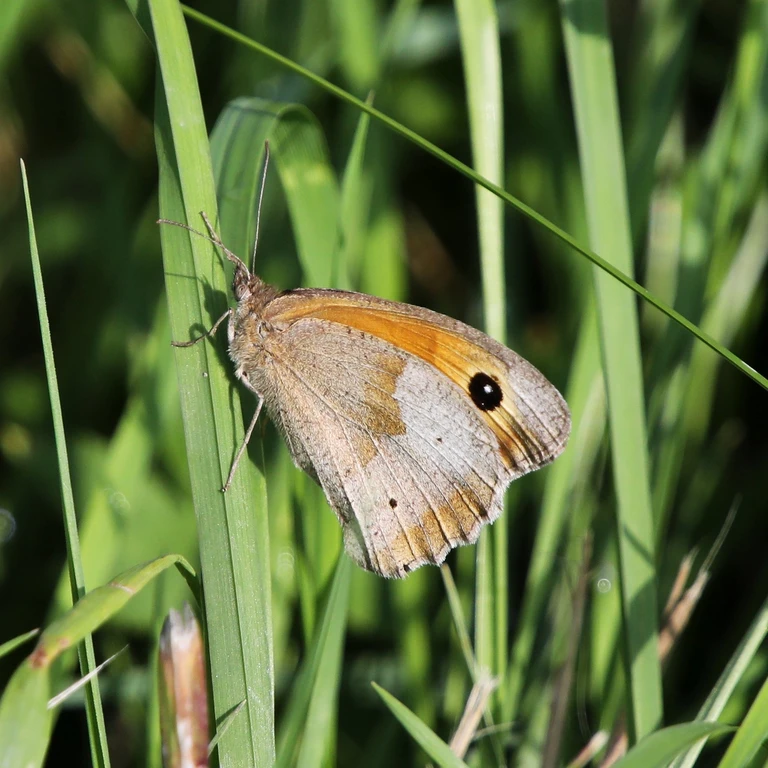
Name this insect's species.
Maniola jurtina
